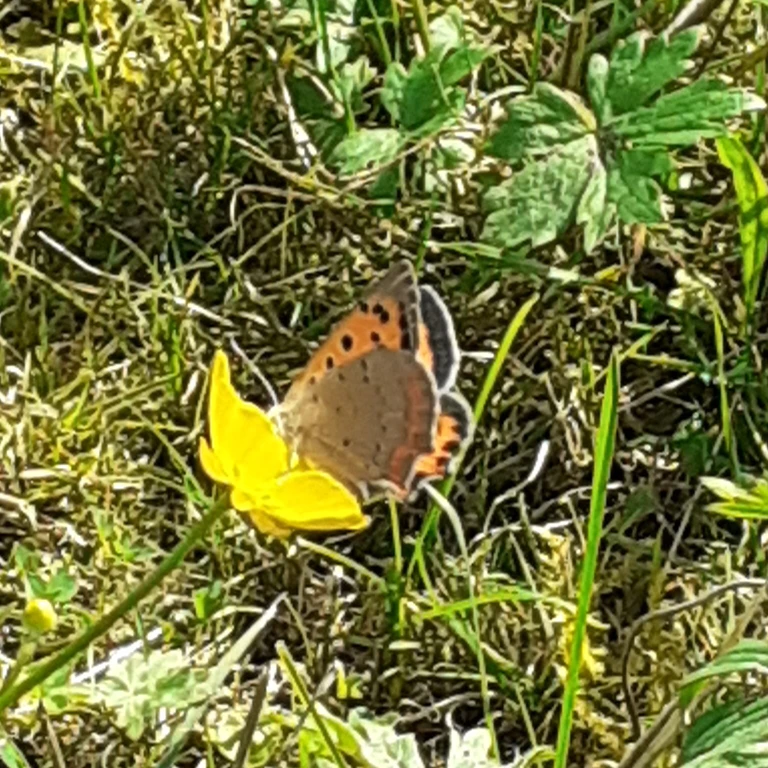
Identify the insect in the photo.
Lycaena phlaeas
